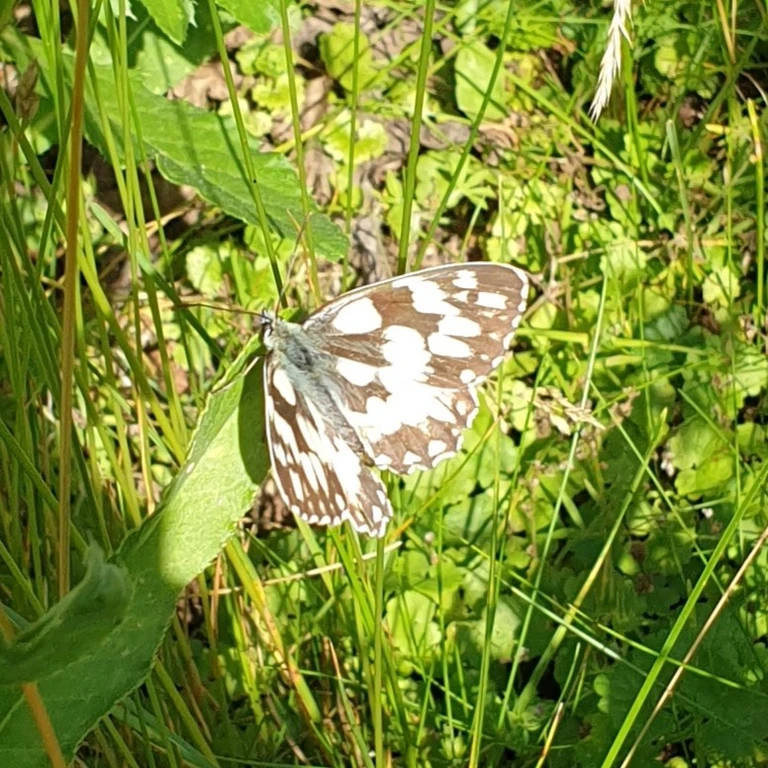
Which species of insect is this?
Melanargia galathea
